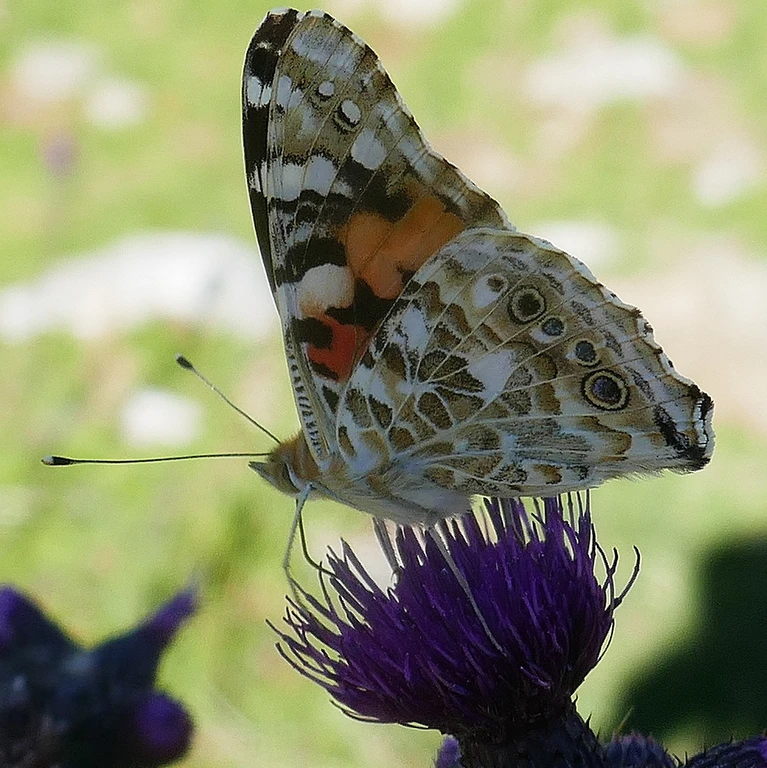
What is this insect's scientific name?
Vanessa cardui
